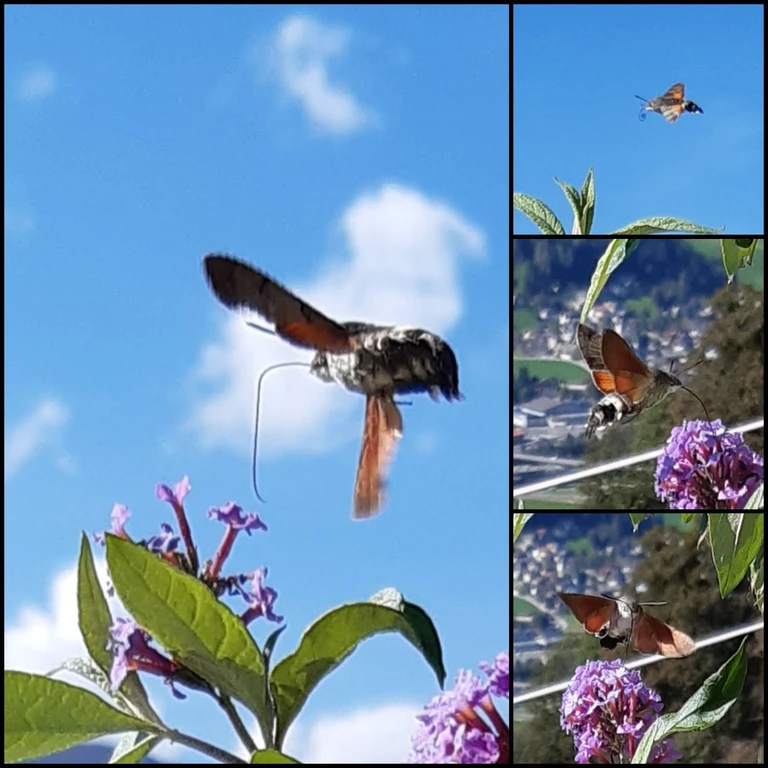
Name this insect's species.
Macroglossum stellatarum
